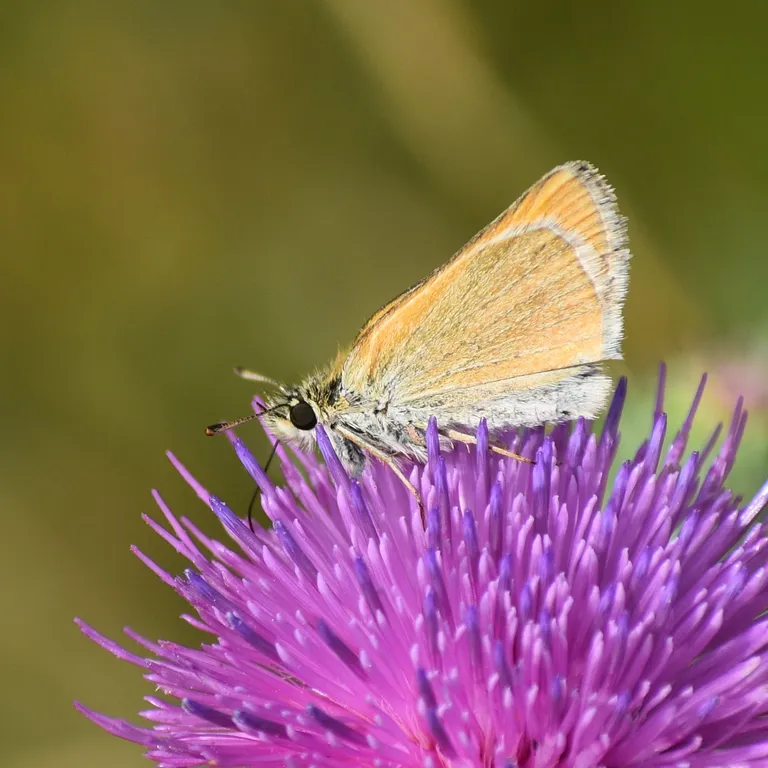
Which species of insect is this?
Thymelicus sylvestris
